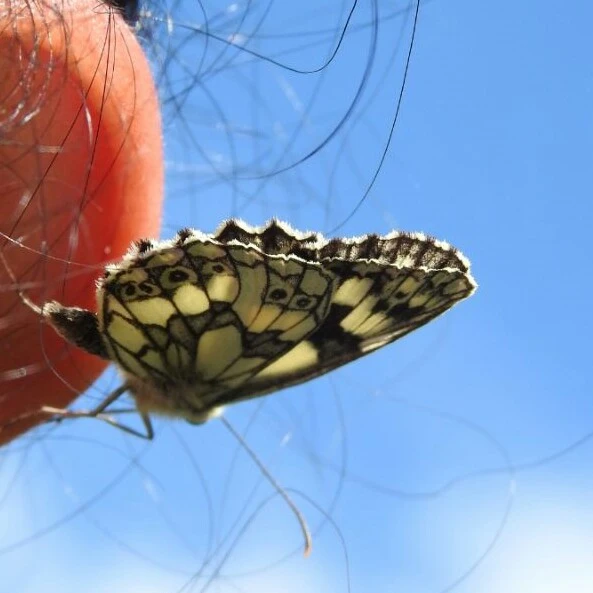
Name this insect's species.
Melanargia galathea
